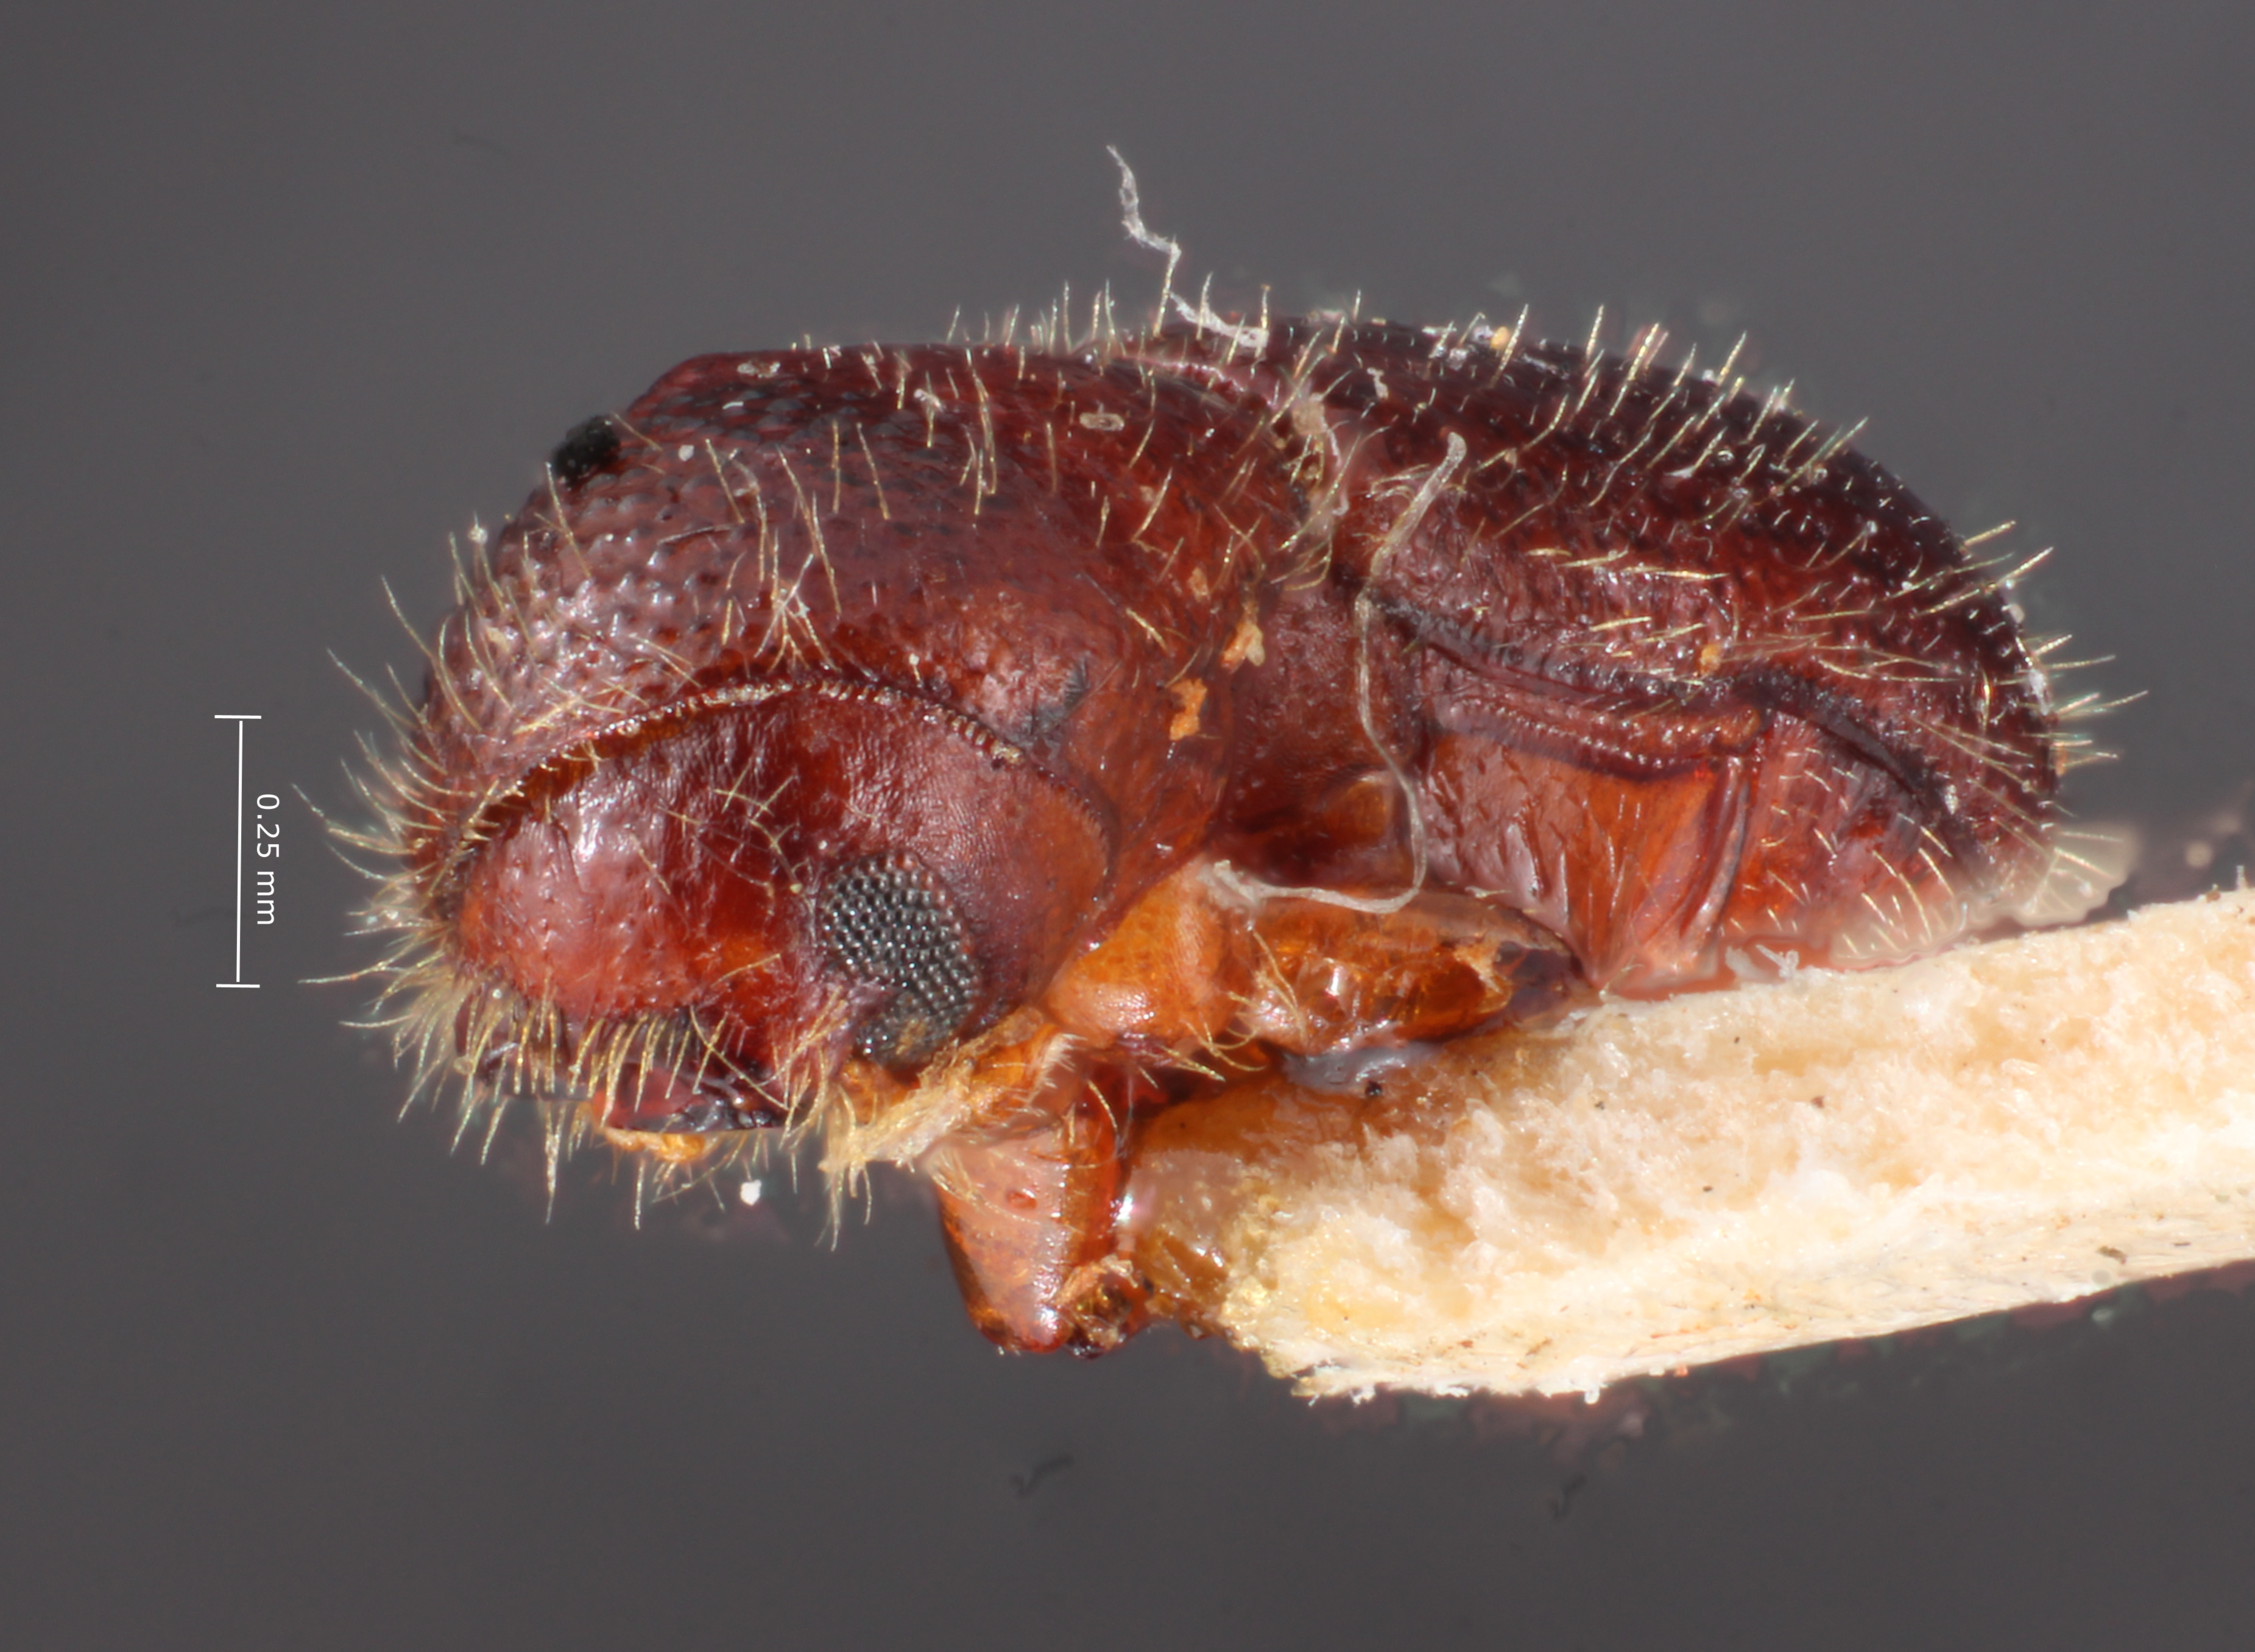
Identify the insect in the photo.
Xyleborus fitchi
